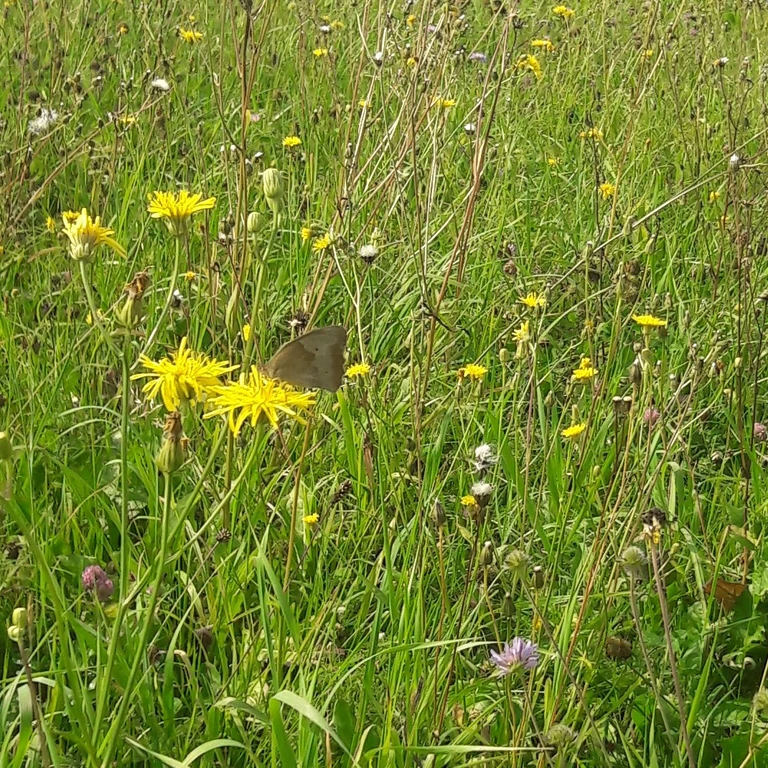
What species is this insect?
Maniola jurtina
